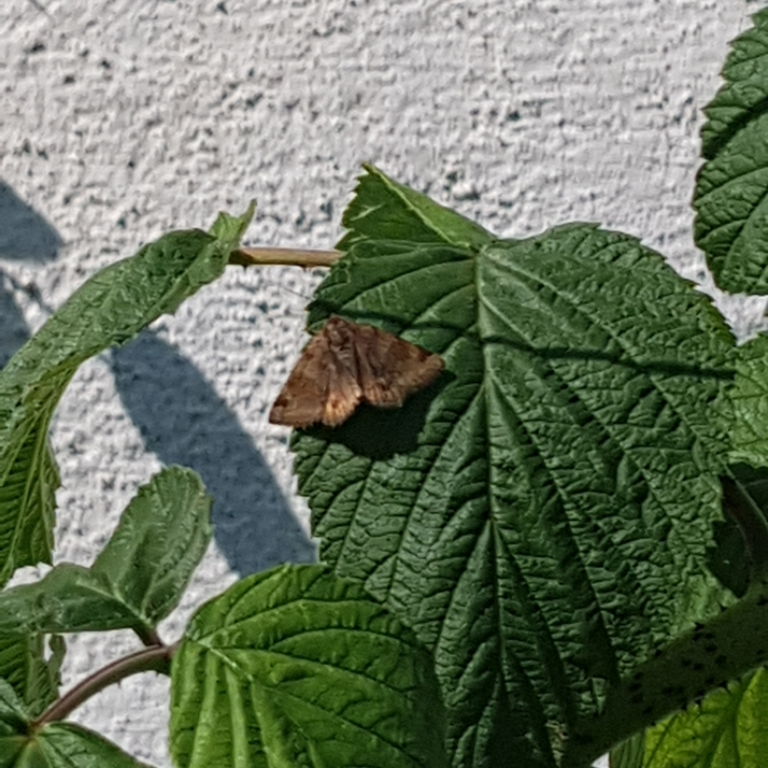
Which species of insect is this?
Euclidia glyphica
